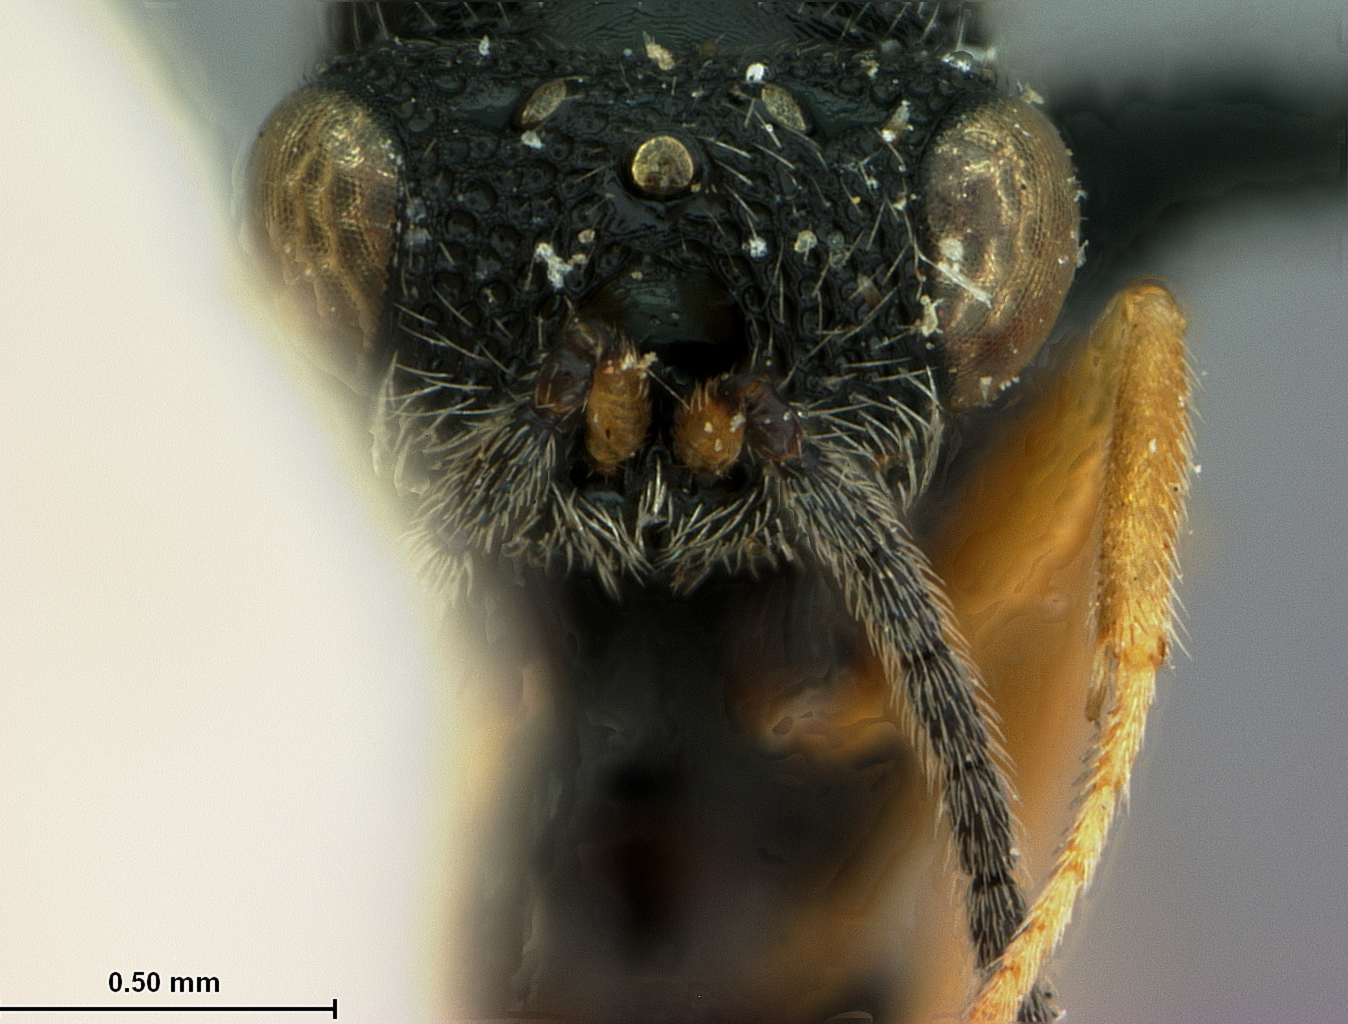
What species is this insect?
Eurytoma japonica
